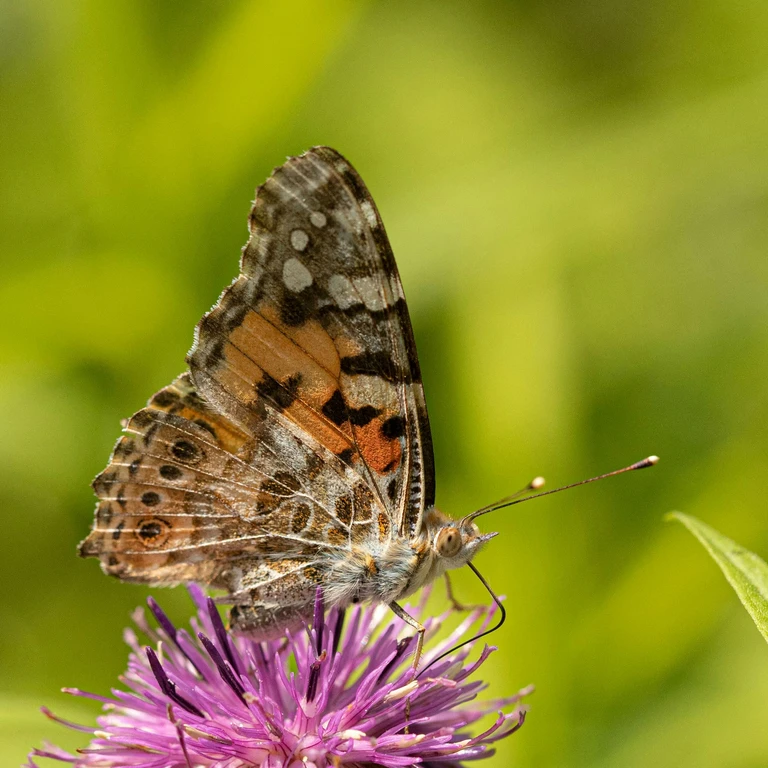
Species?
Vanessa cardui
